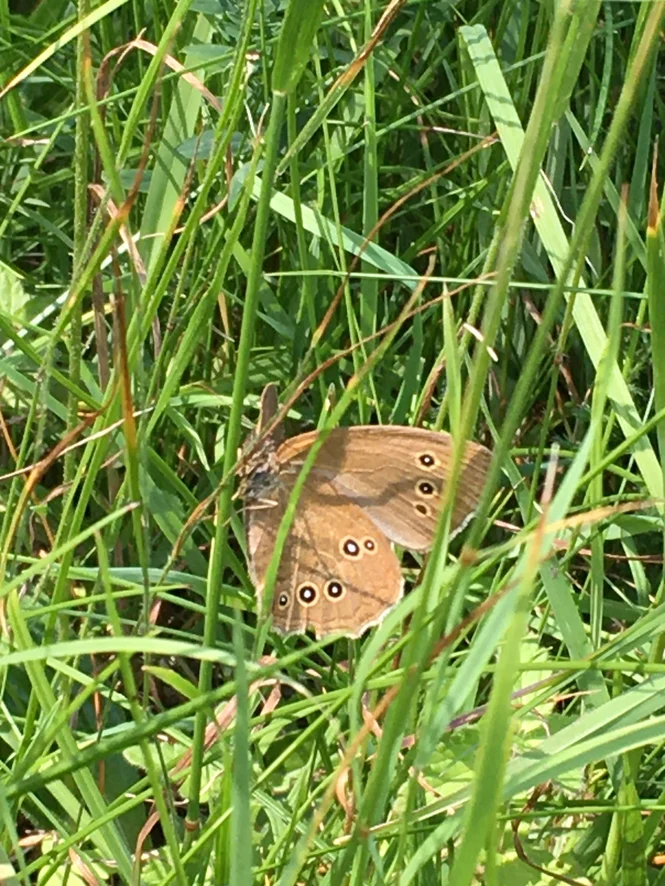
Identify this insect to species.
Aphantopus hyperantus
